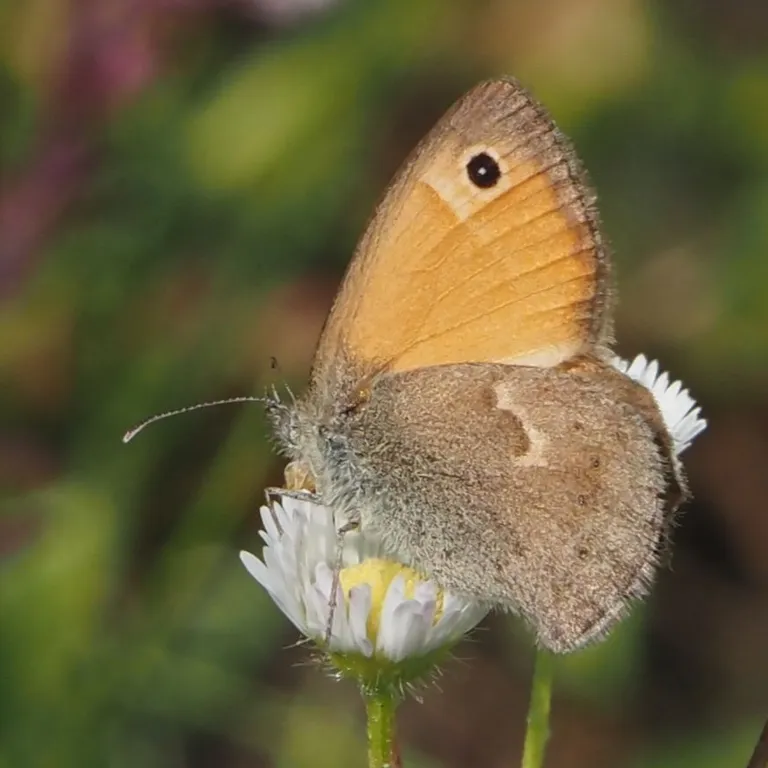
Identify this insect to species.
Coenonympha pamphilus
